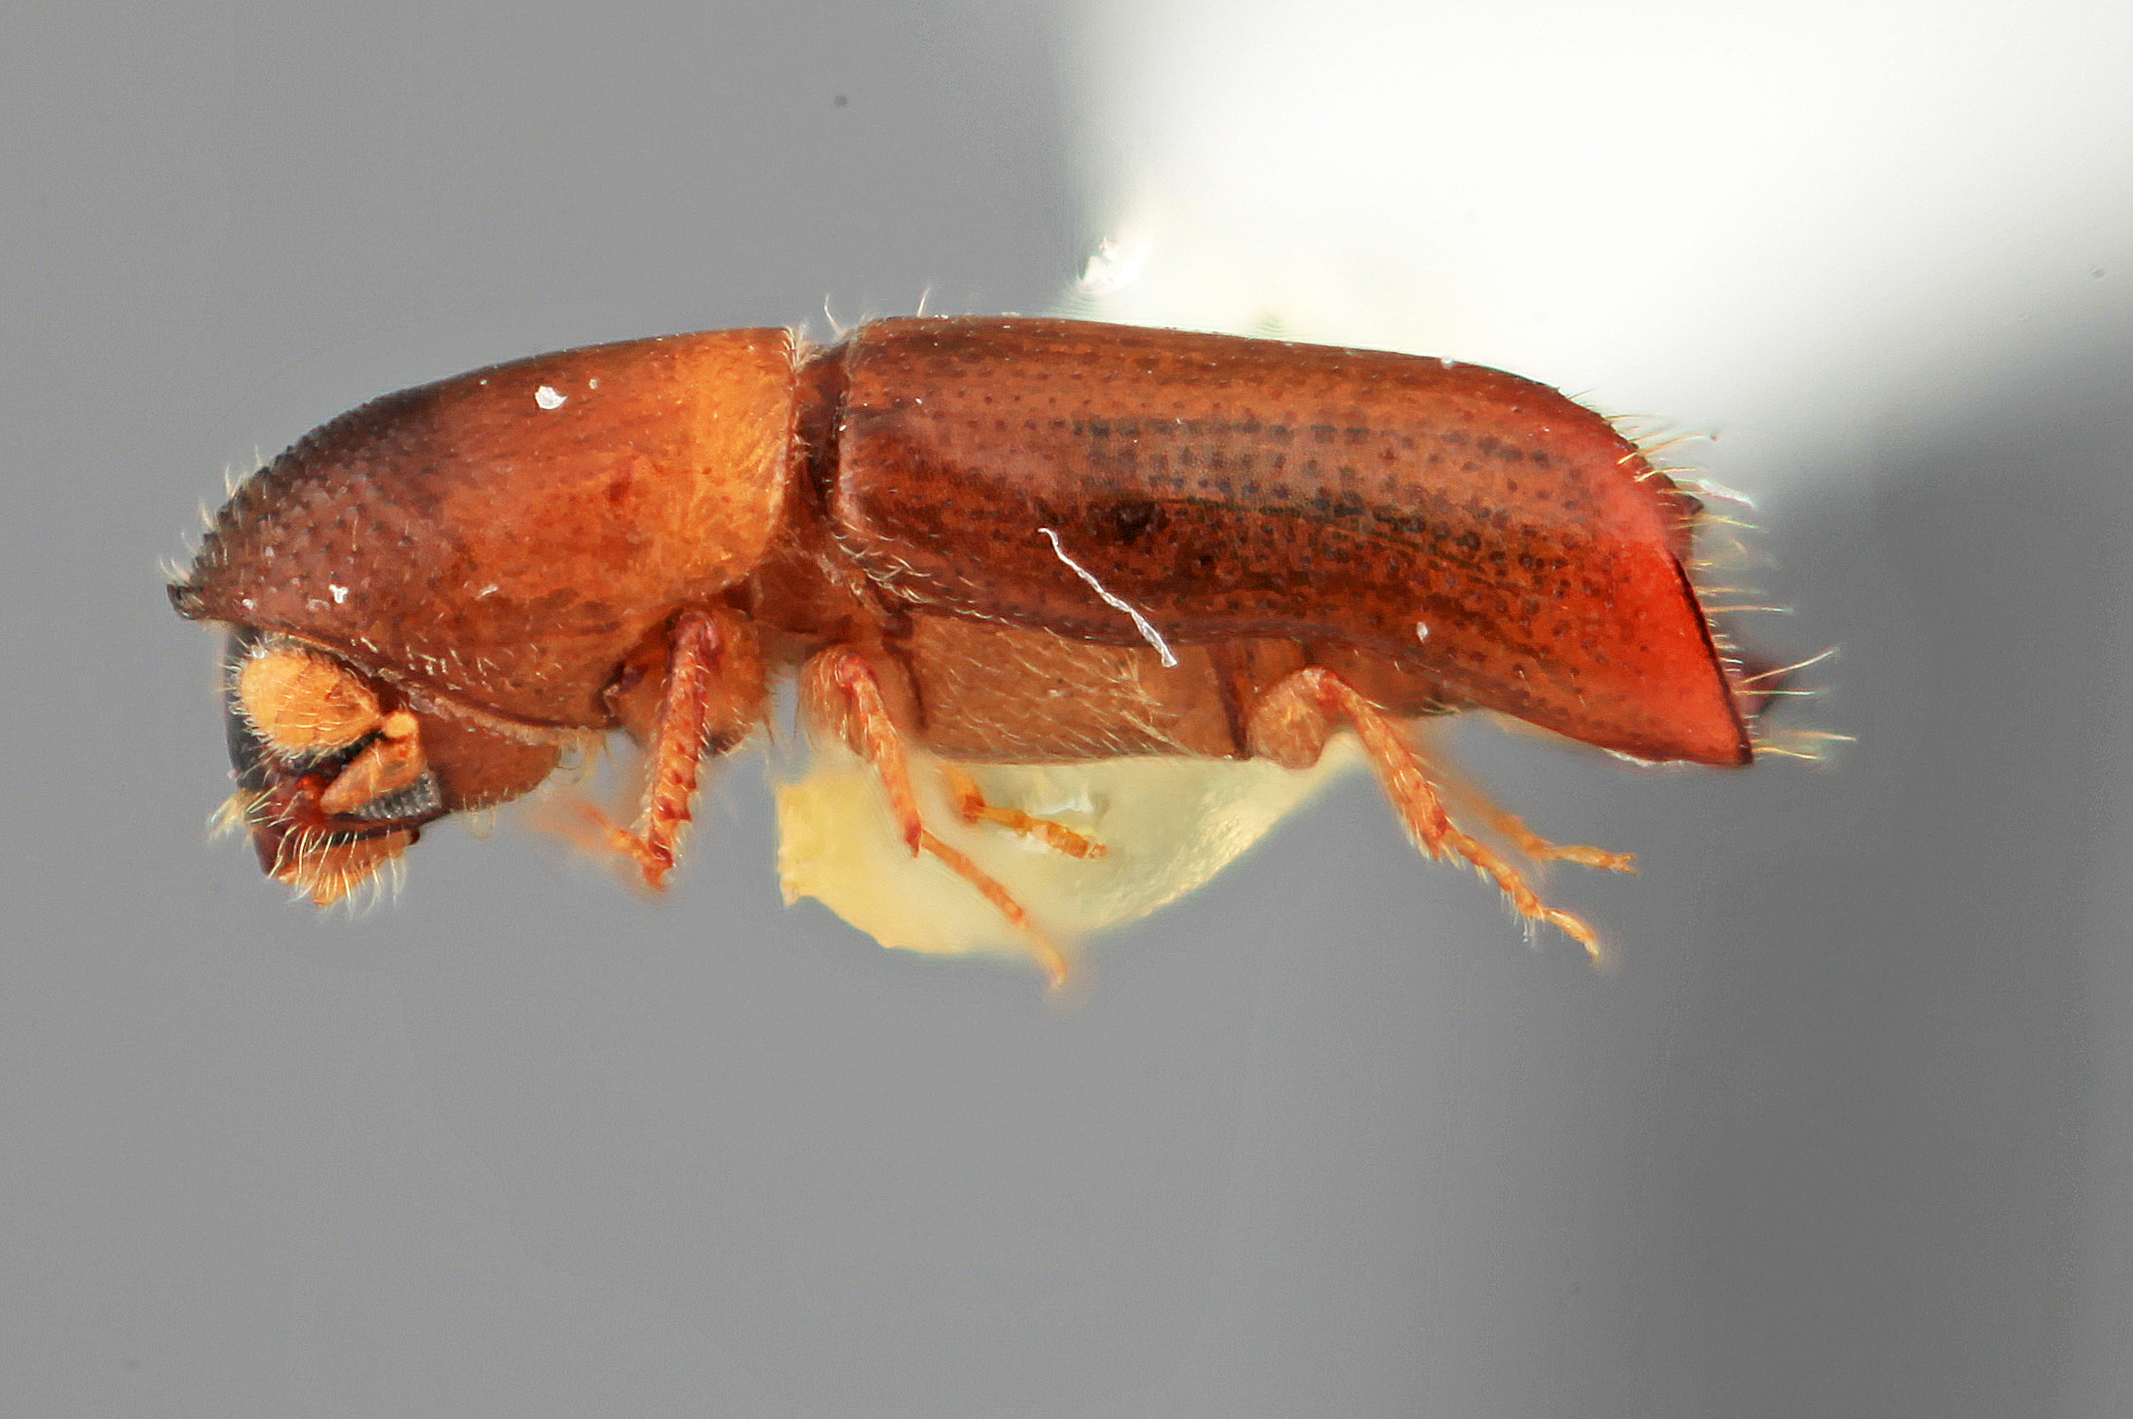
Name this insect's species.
Monarthrum granulosum
